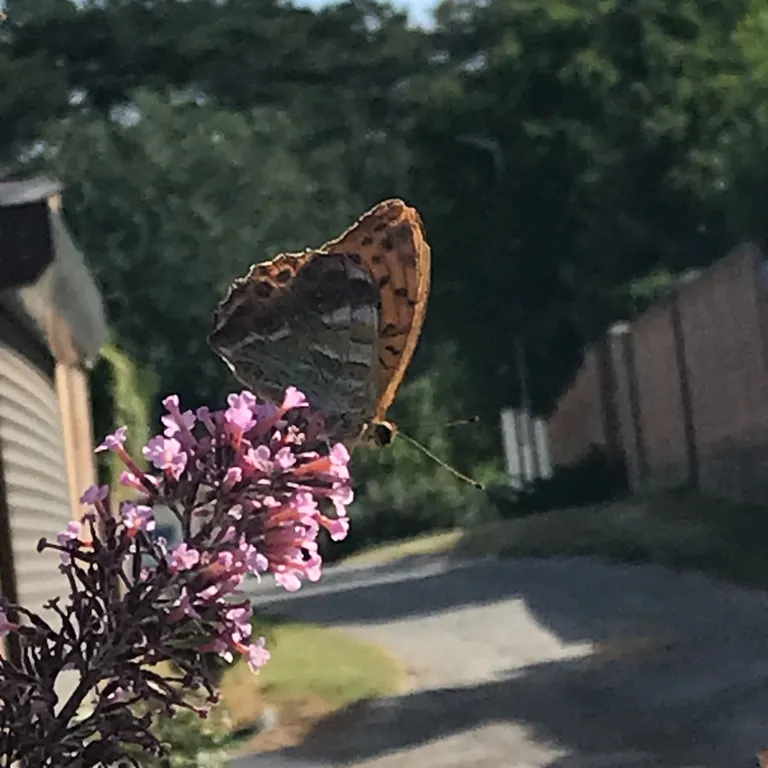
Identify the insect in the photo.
Argynnis paphia
